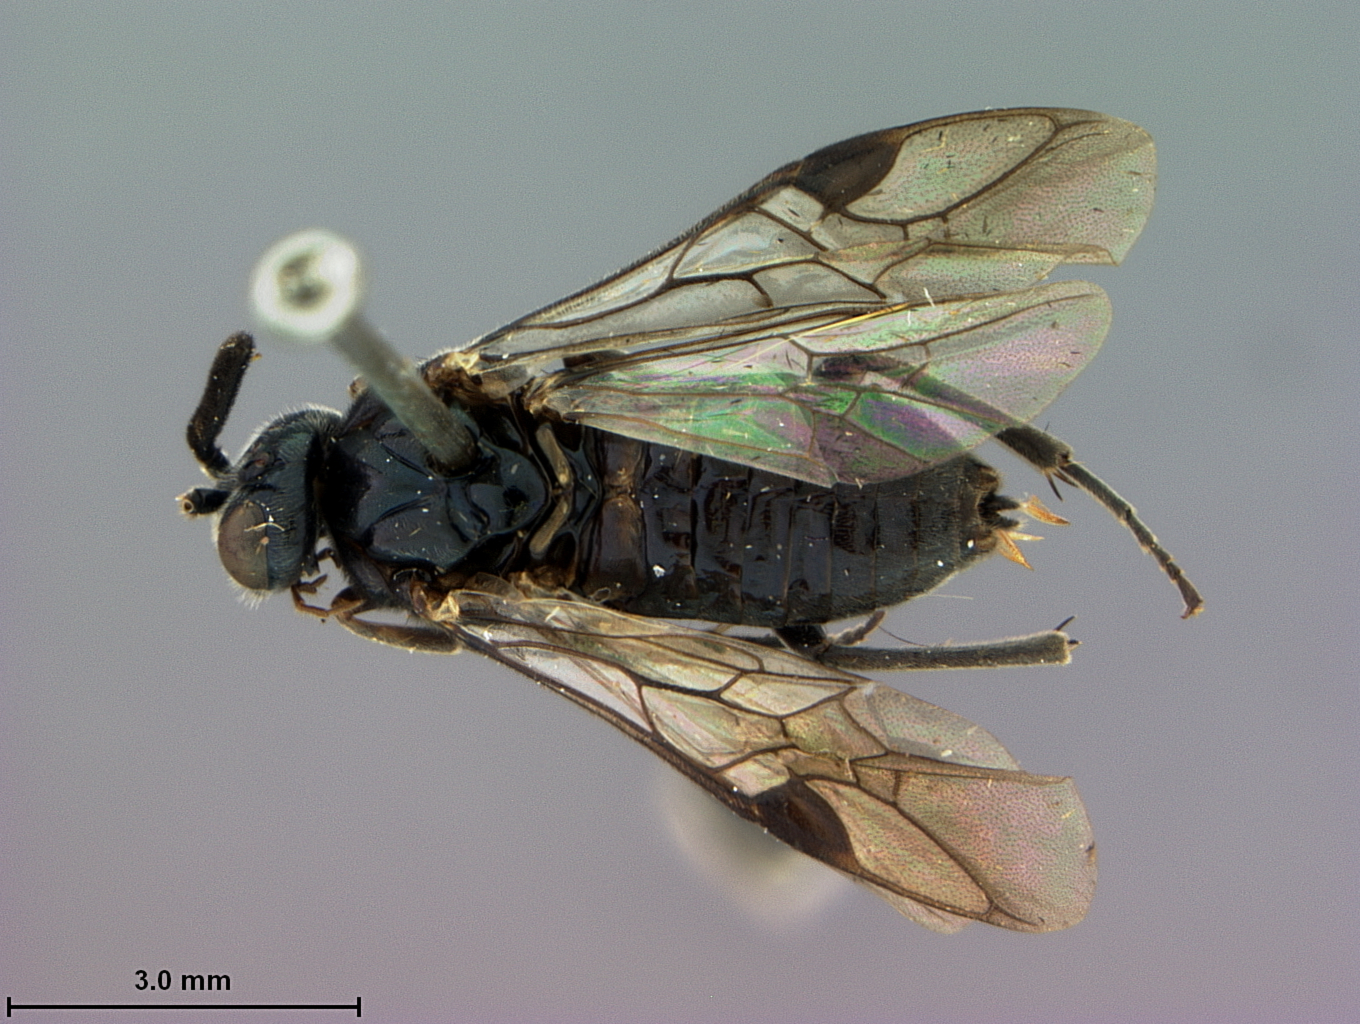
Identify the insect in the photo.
Hemidianeura evansi
